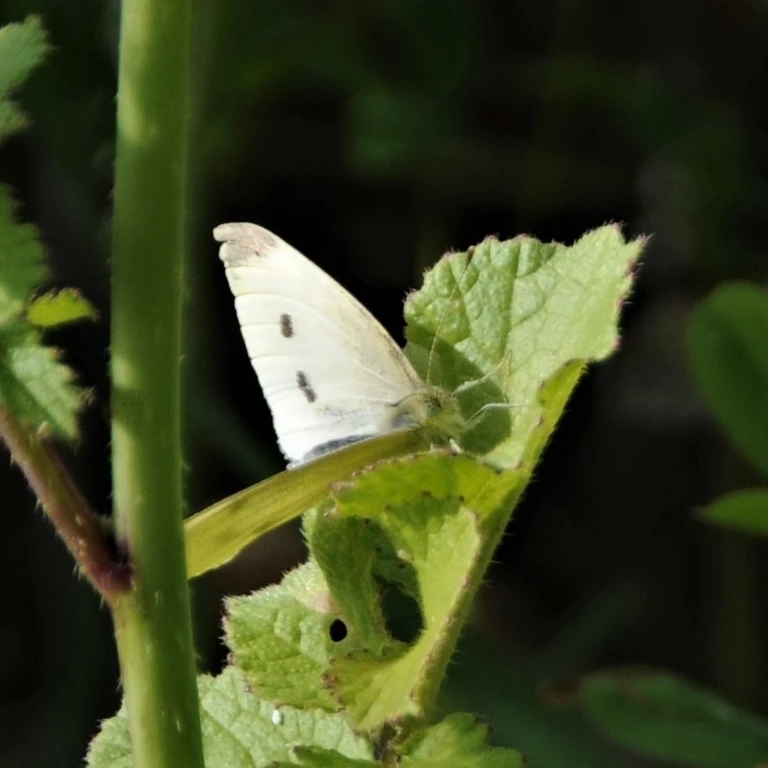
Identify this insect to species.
Pieris rapae
